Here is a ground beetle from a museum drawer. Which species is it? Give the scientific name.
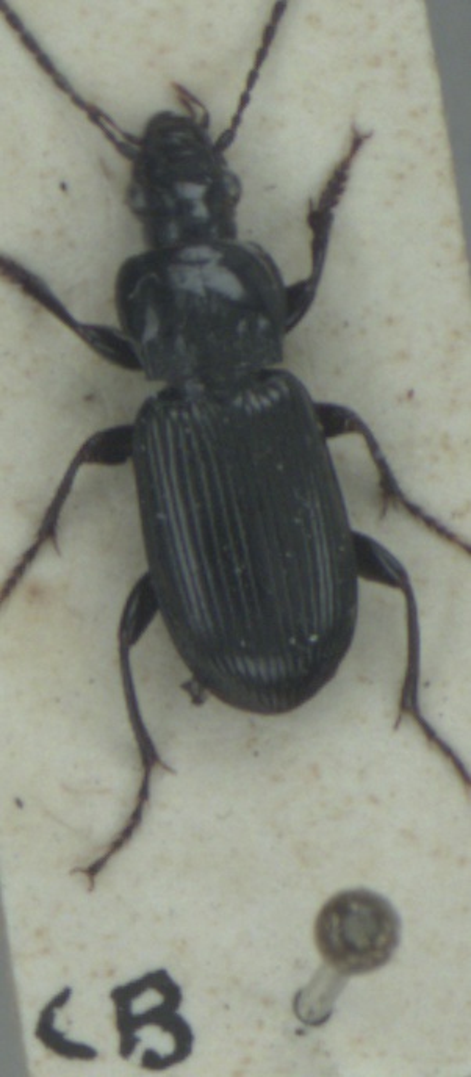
Pterostichus anthracinus
